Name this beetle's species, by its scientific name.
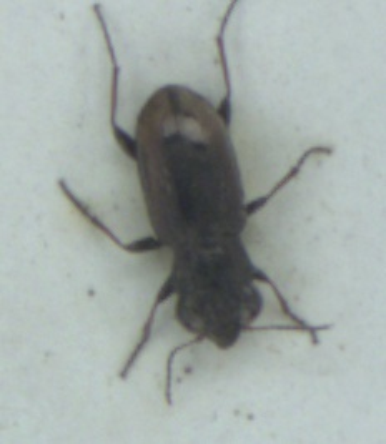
Notiophilus biguttatus
